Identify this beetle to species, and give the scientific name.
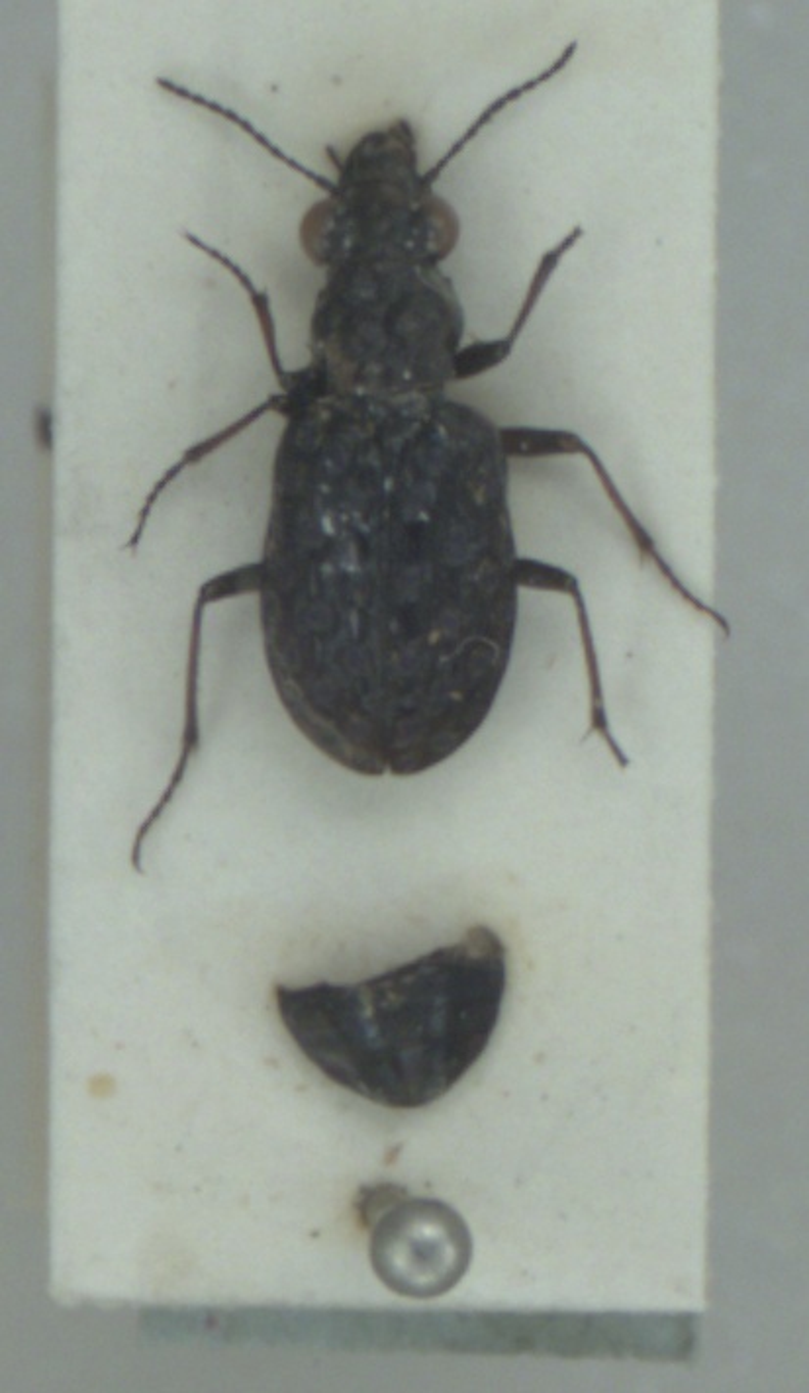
Elaphrus cupreus
